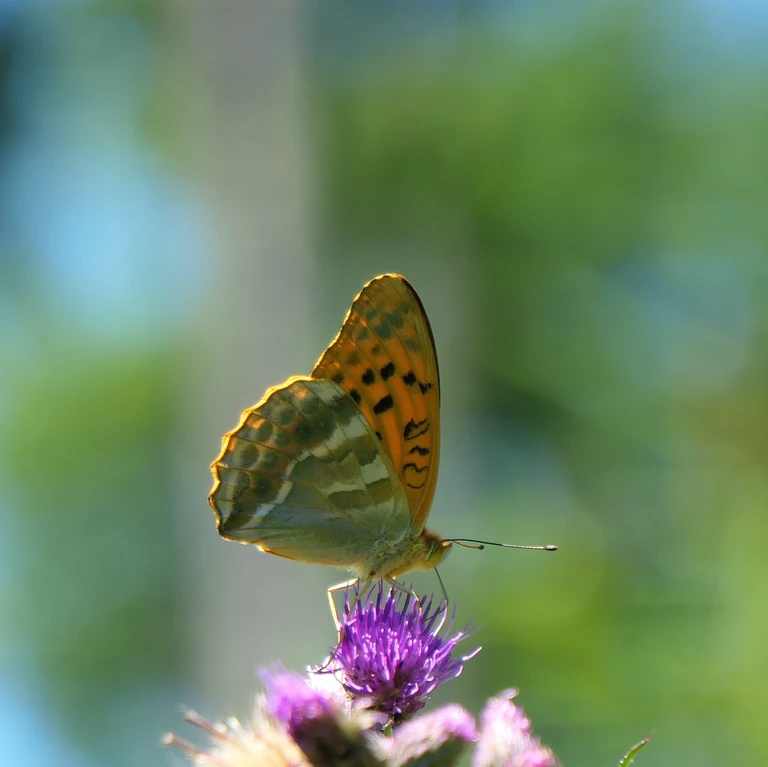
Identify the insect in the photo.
Argynnis paphia
